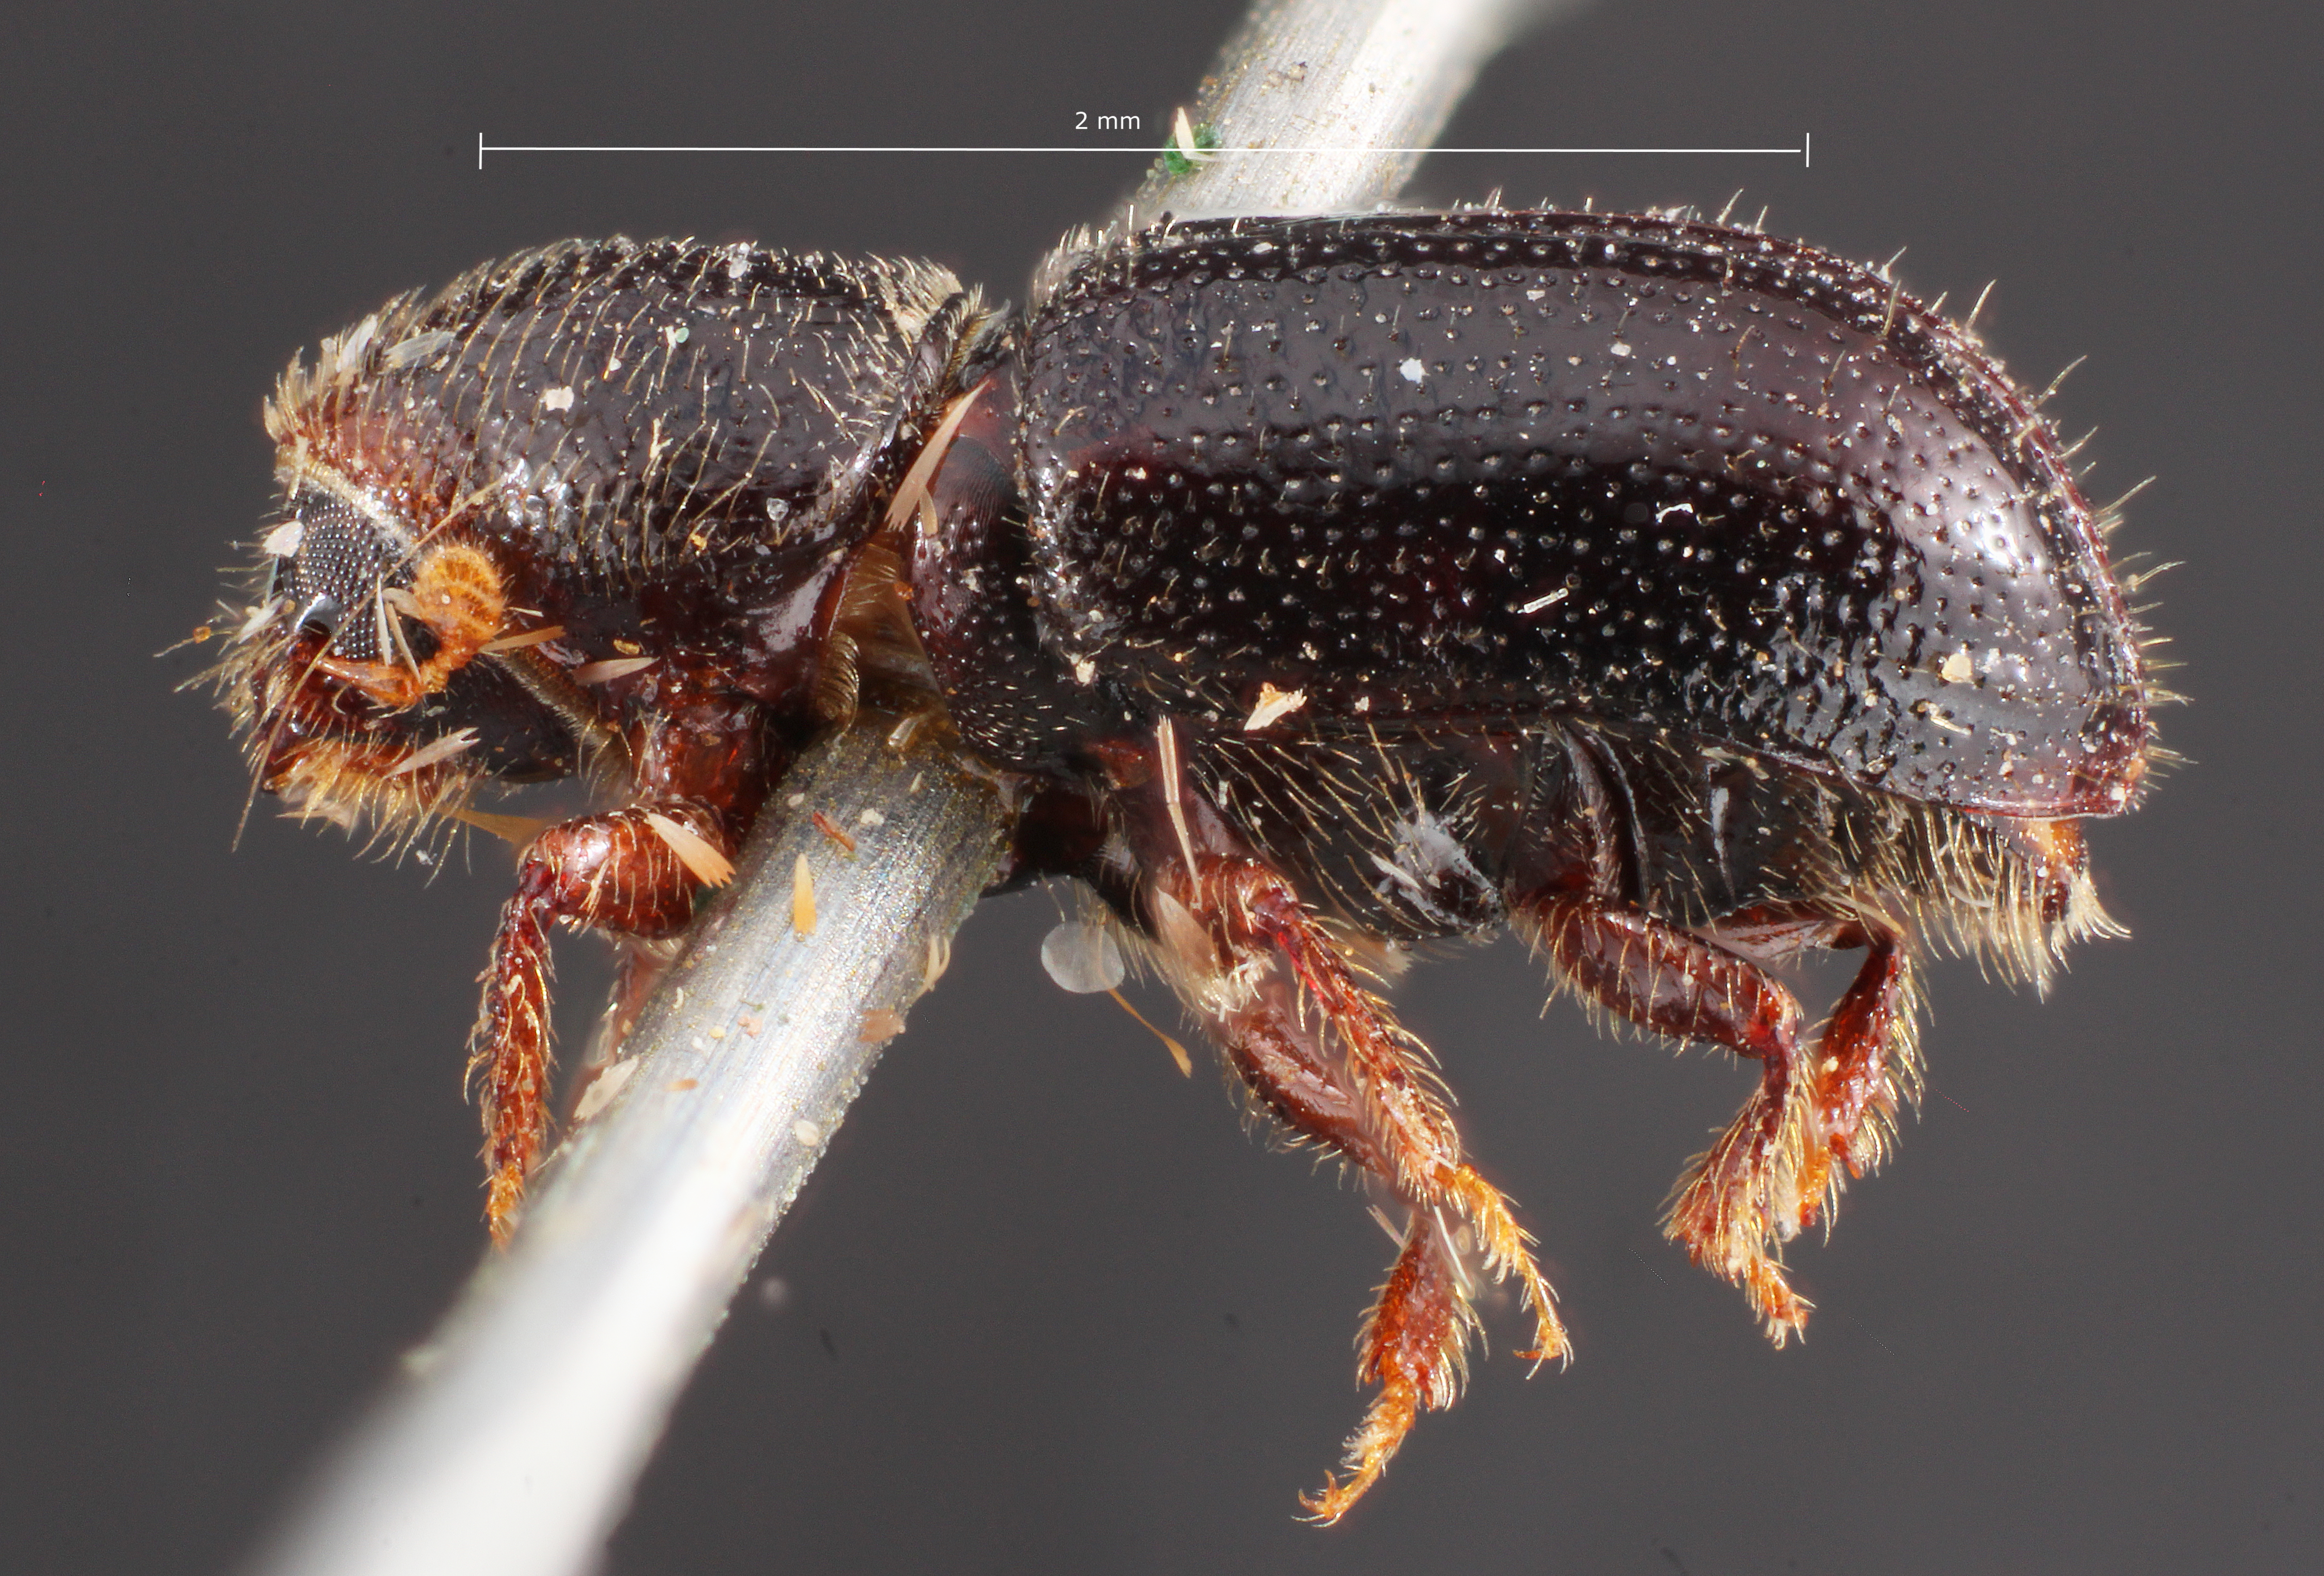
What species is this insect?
Conophthorus clunicus
